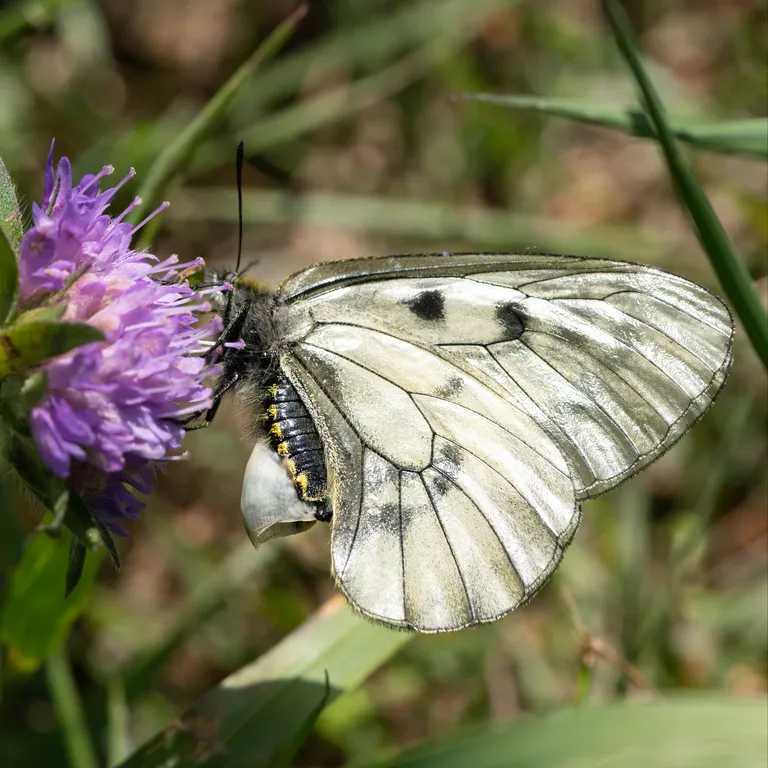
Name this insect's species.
Parnassius mnemosyne
